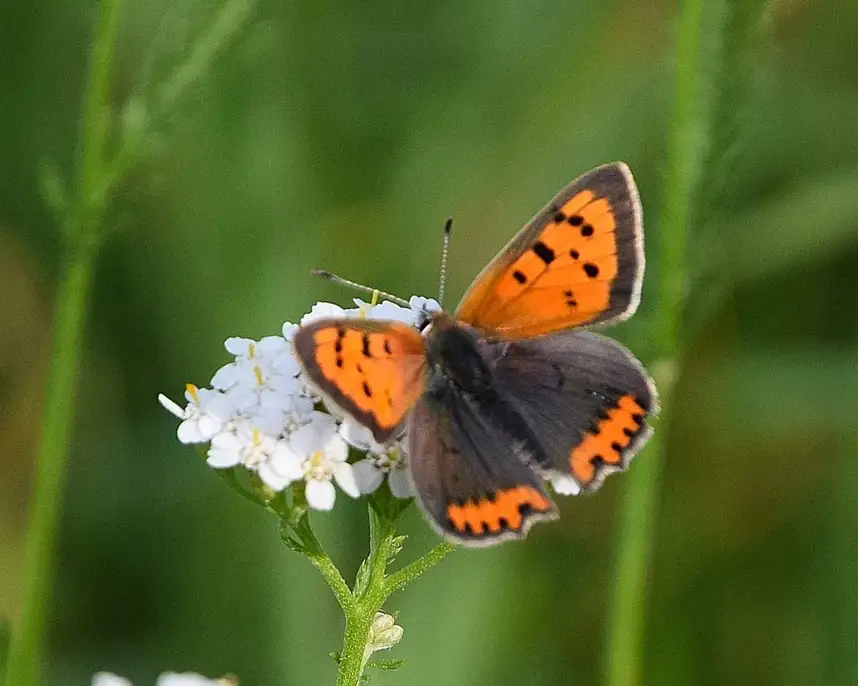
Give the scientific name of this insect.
Lycaena phlaeas
